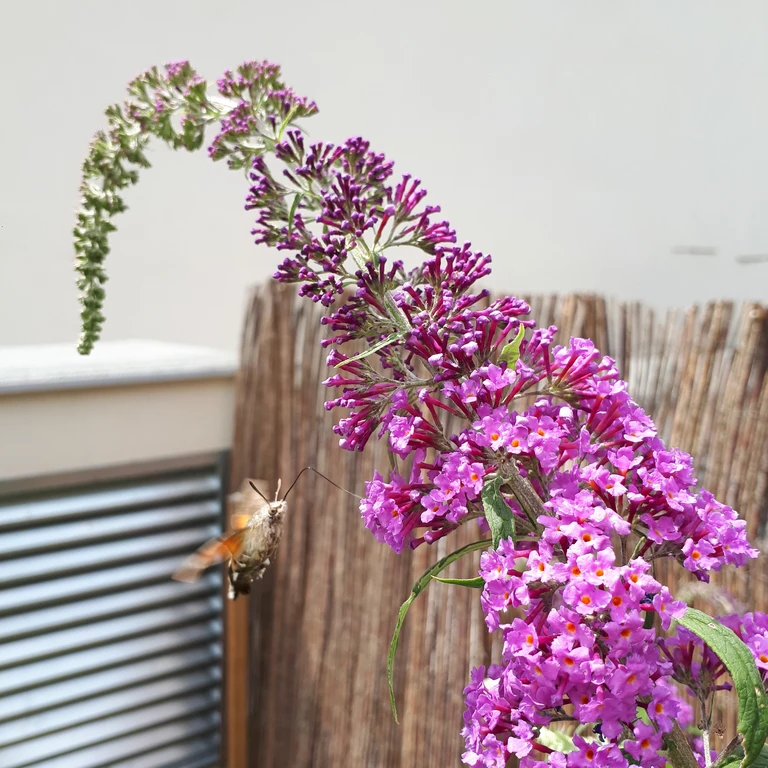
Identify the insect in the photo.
Macroglossum stellatarum
